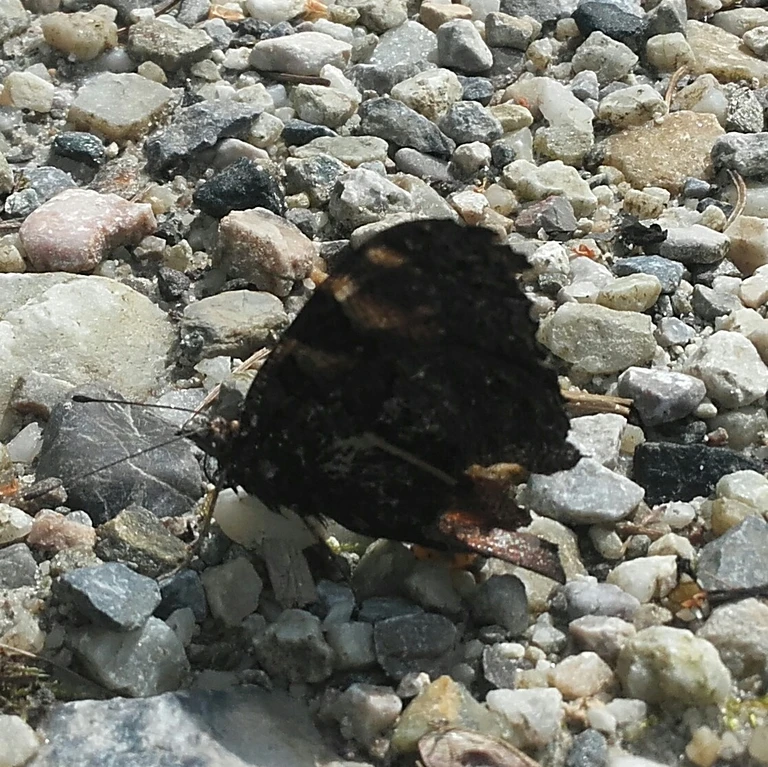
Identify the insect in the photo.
Aglais io
